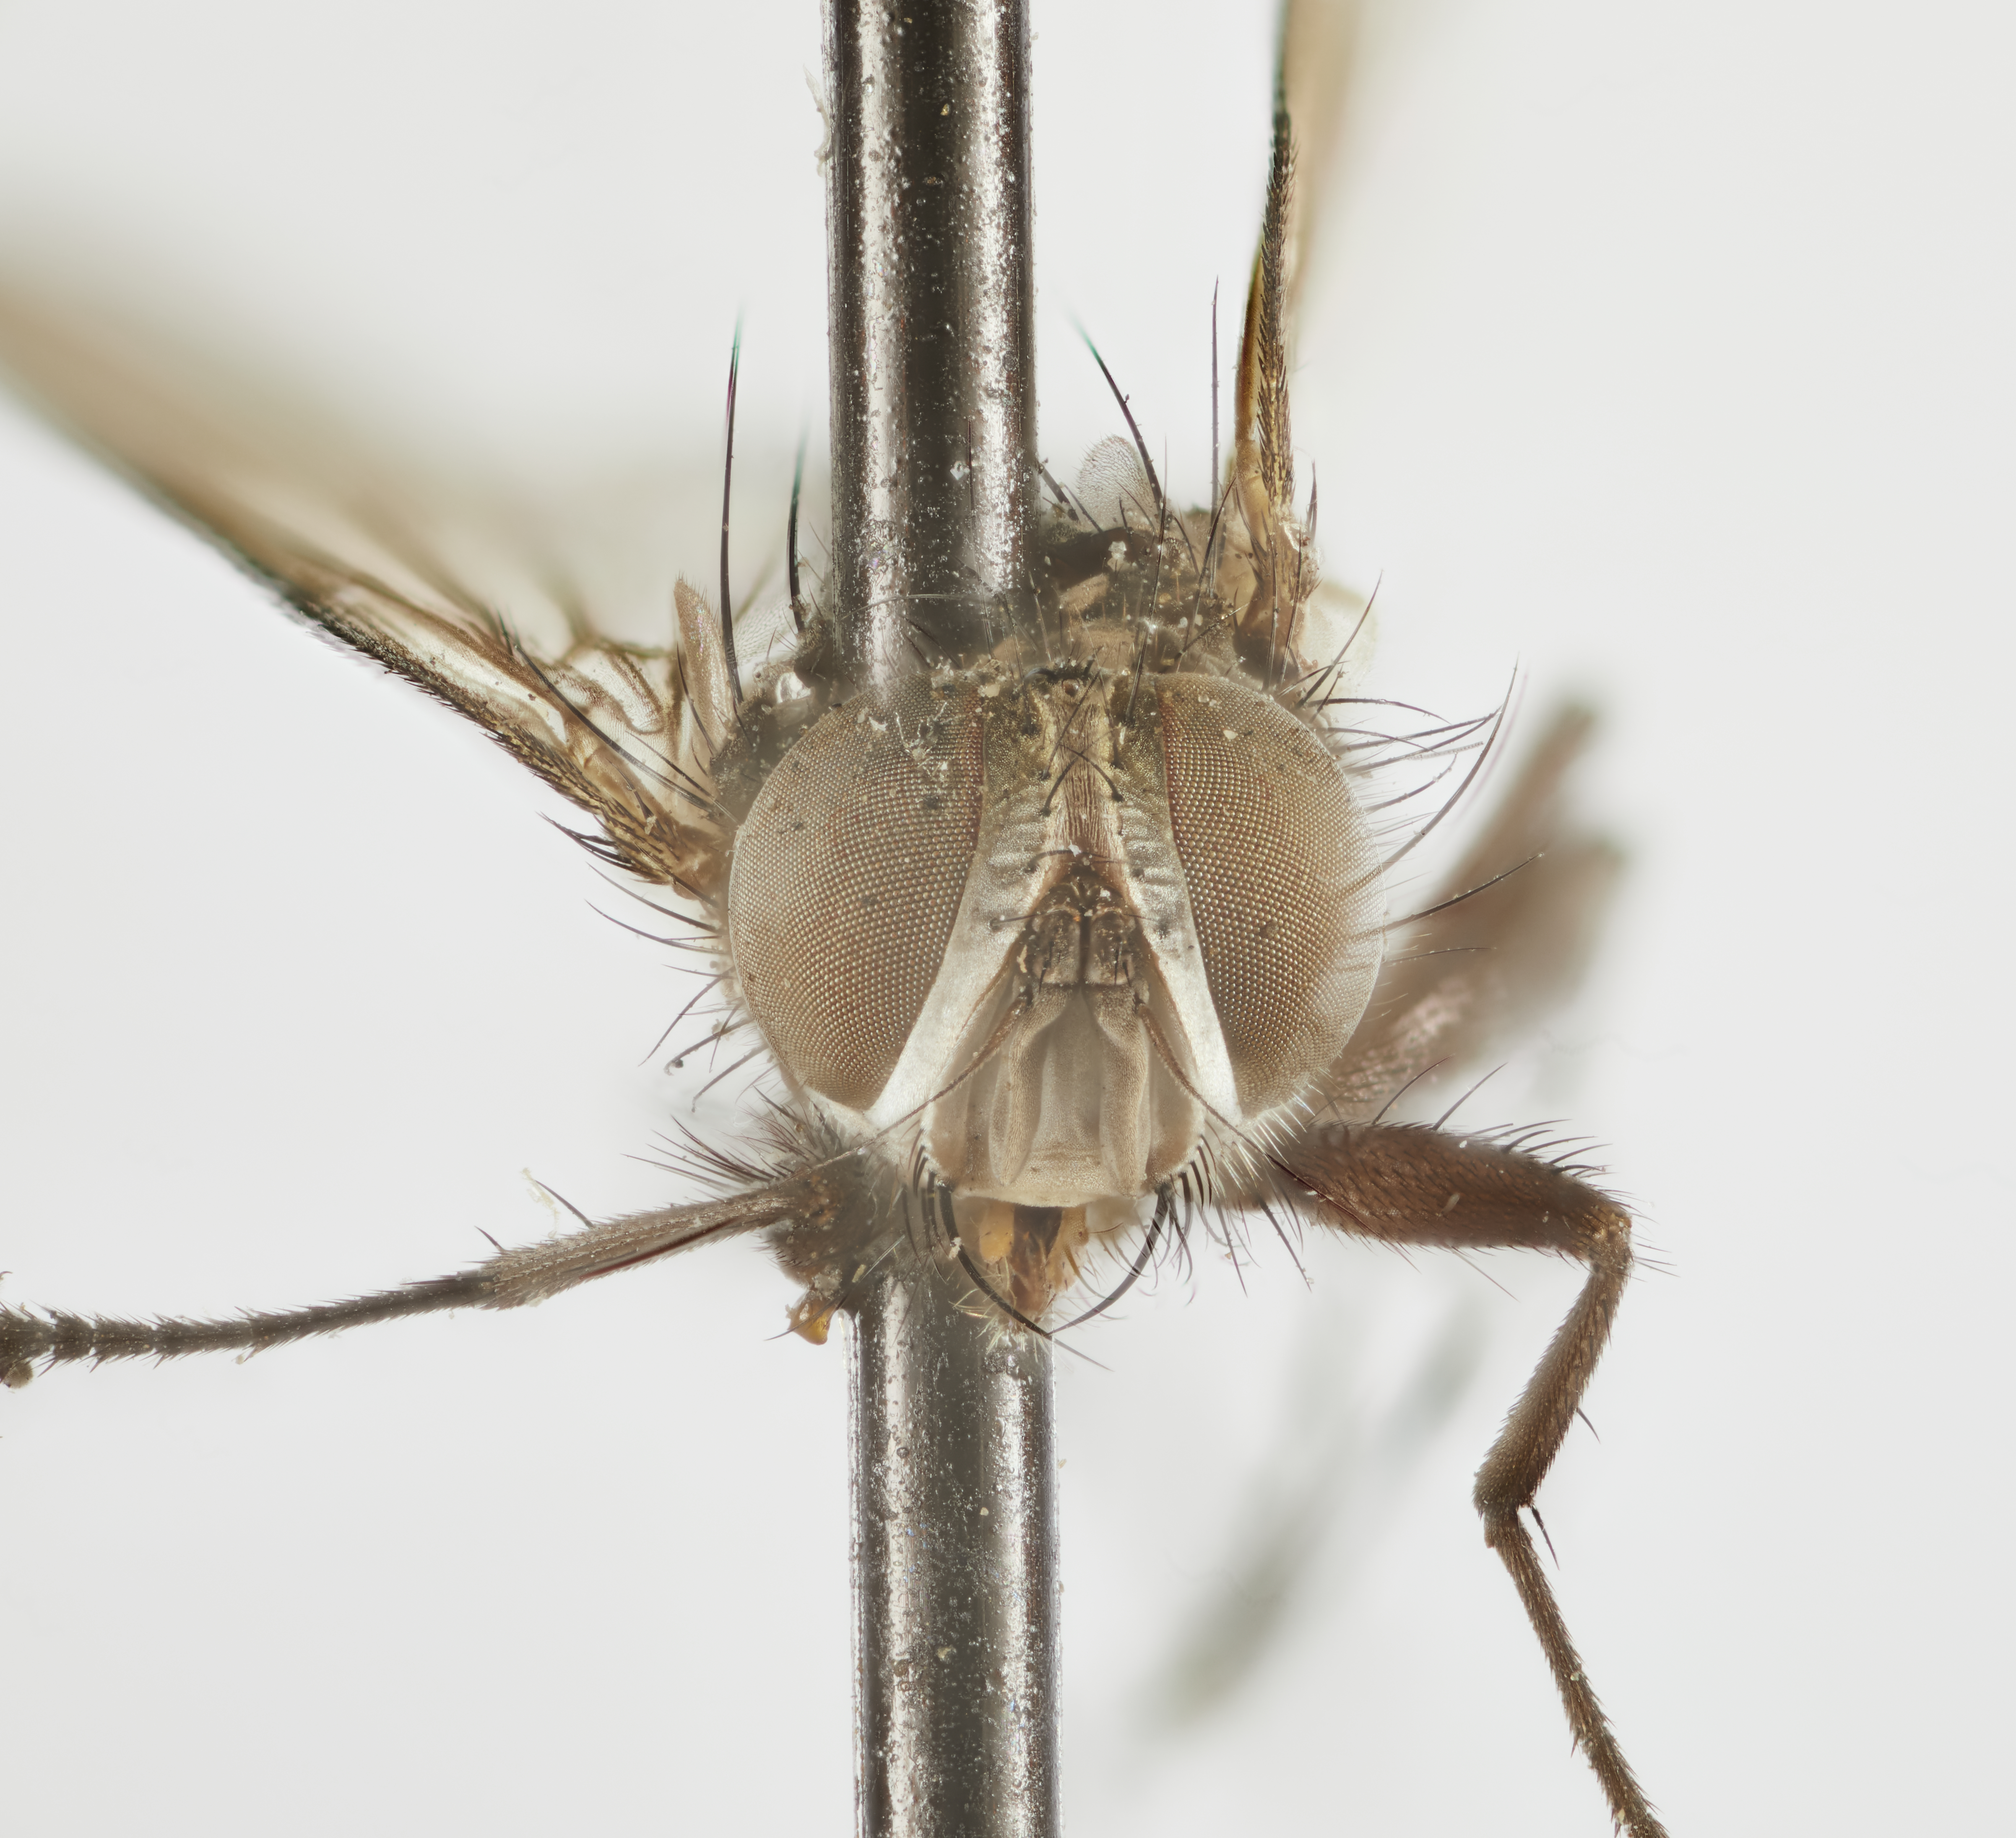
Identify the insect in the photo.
Euzenilliopsis diatraeae
